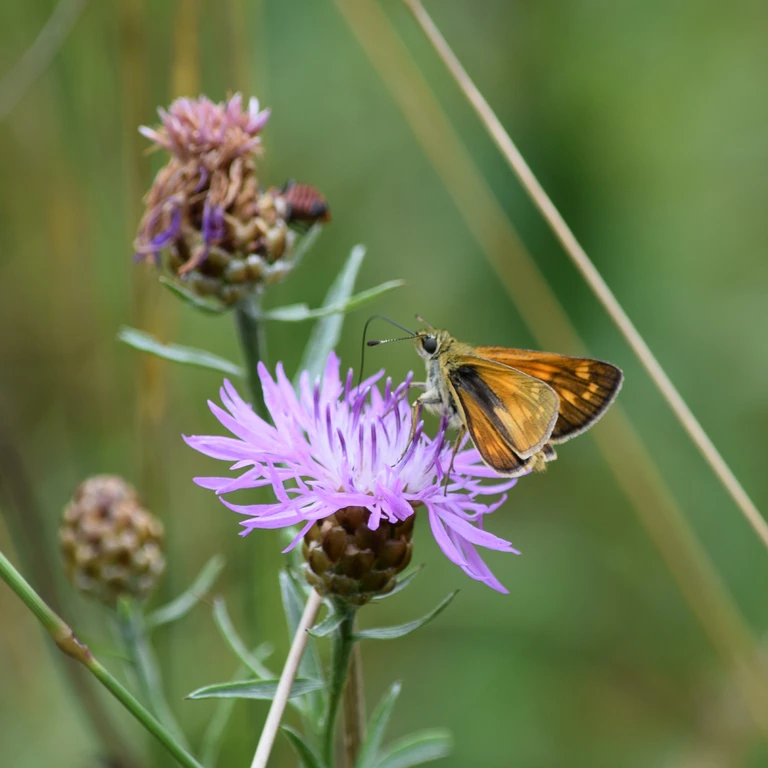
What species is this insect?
Ochlodes sylvanus (also Ochlodes venata)
